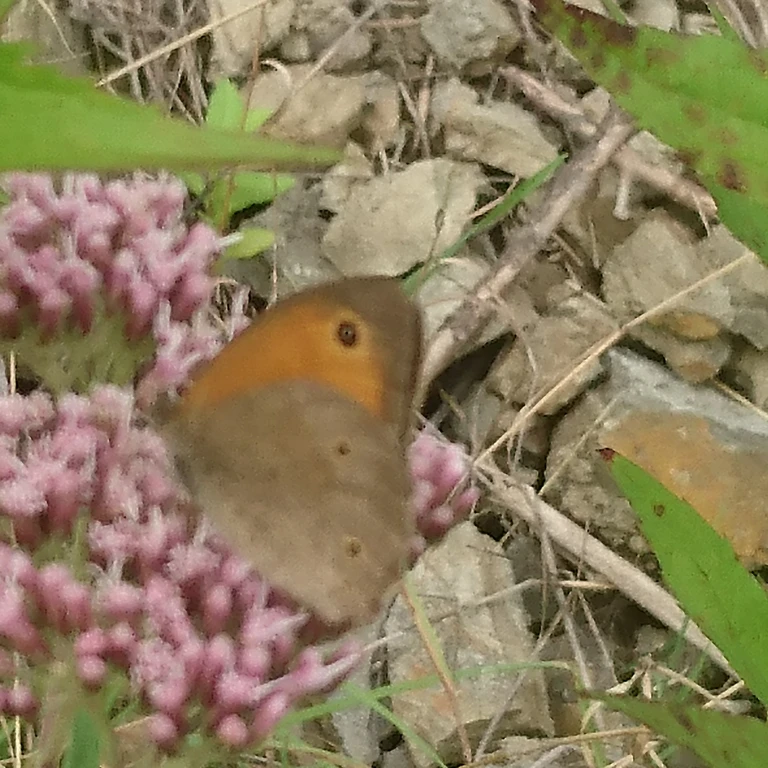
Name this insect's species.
Maniola jurtina
